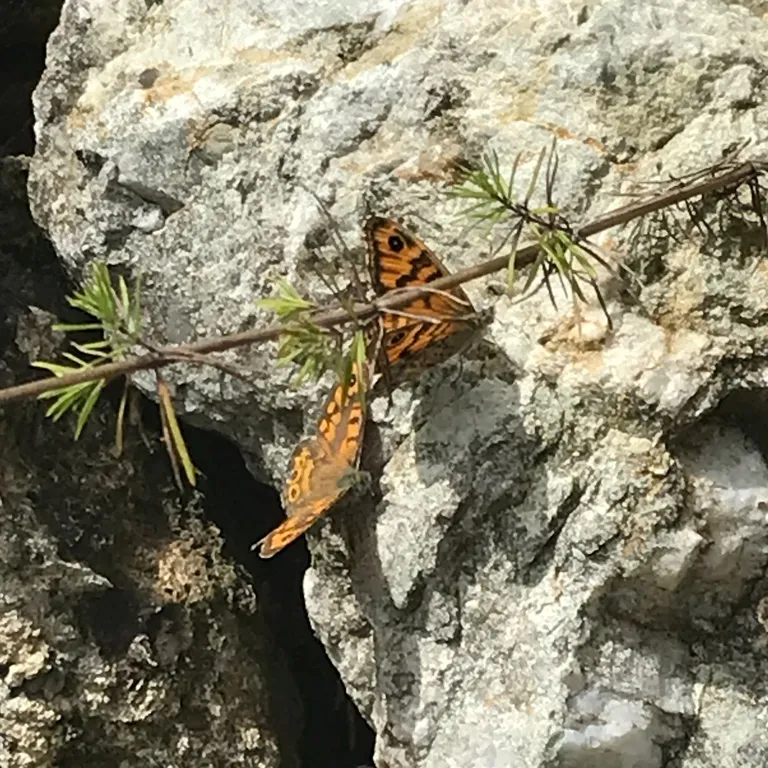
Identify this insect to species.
Lasiommata megera (also Pararge megera)
